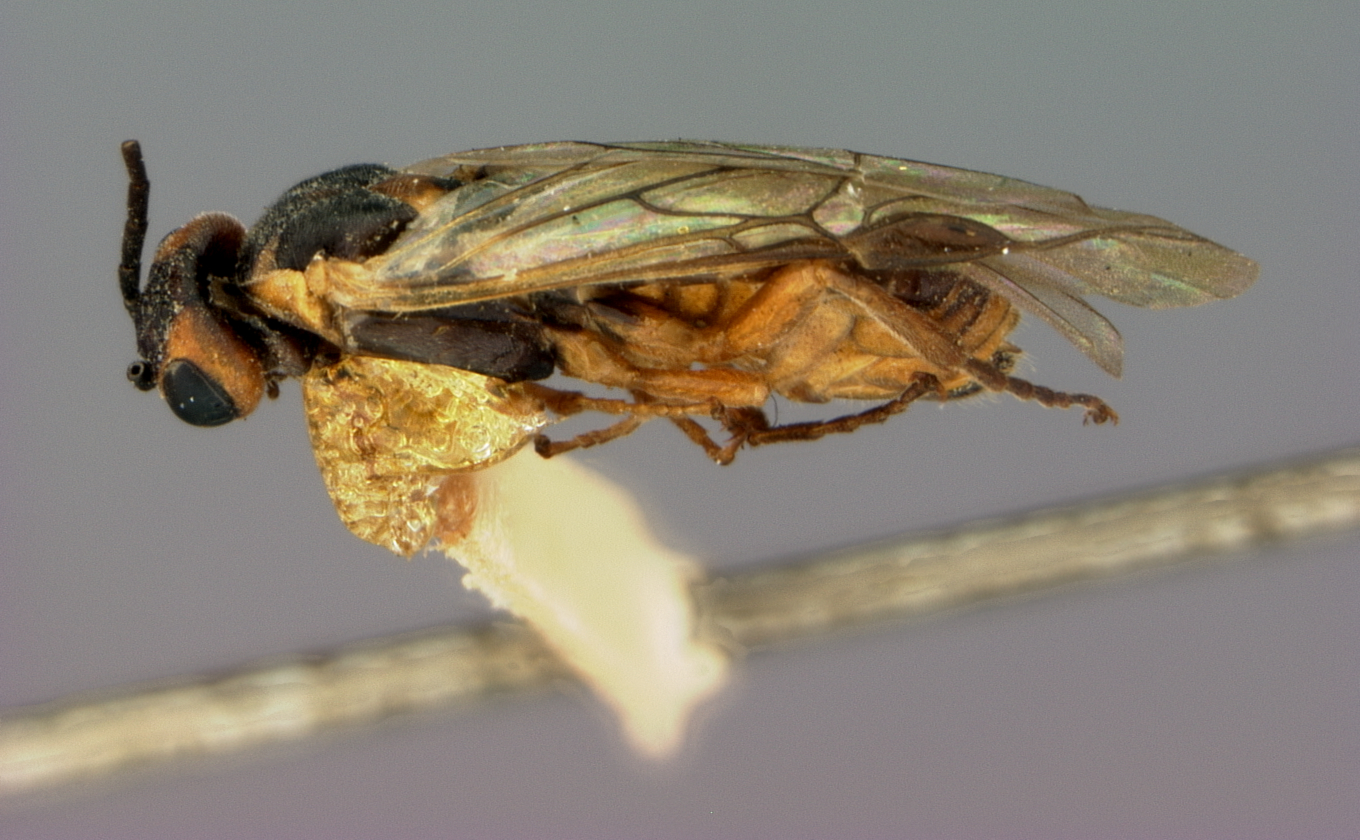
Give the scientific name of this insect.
Pontania petiolaridis
